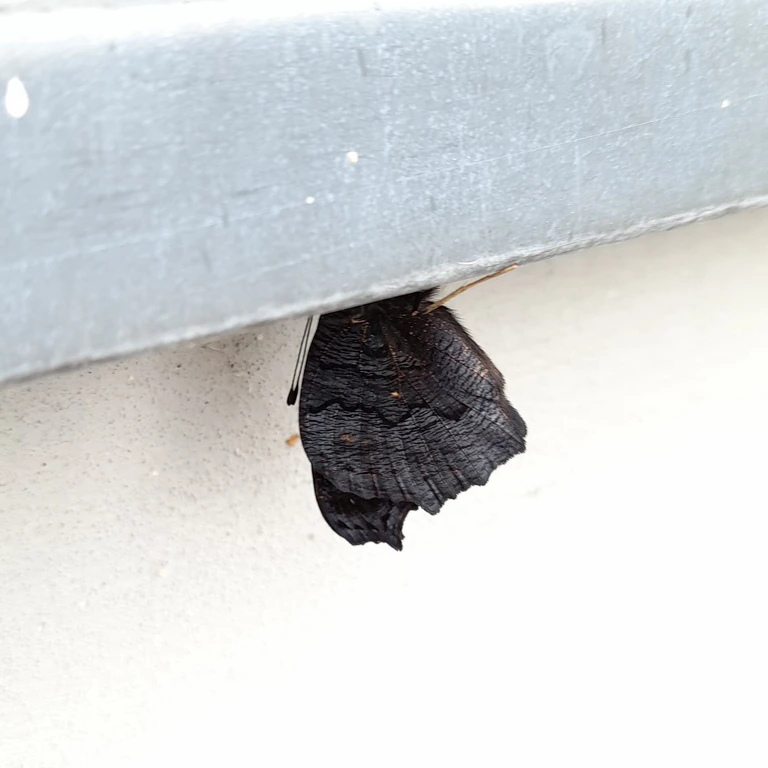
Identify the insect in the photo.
Aglais io
